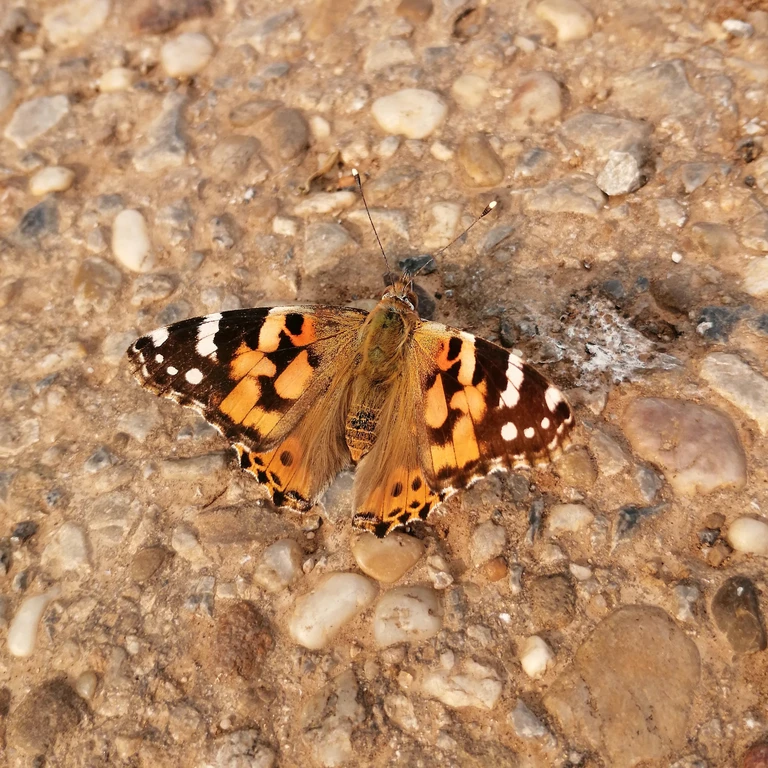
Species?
Vanessa cardui
